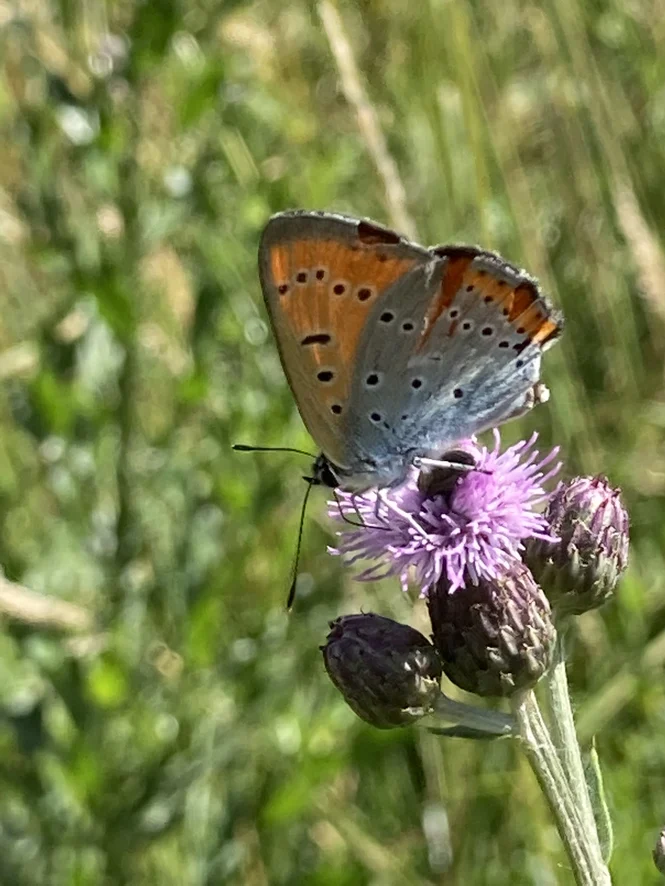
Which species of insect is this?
Lycaena dispar
